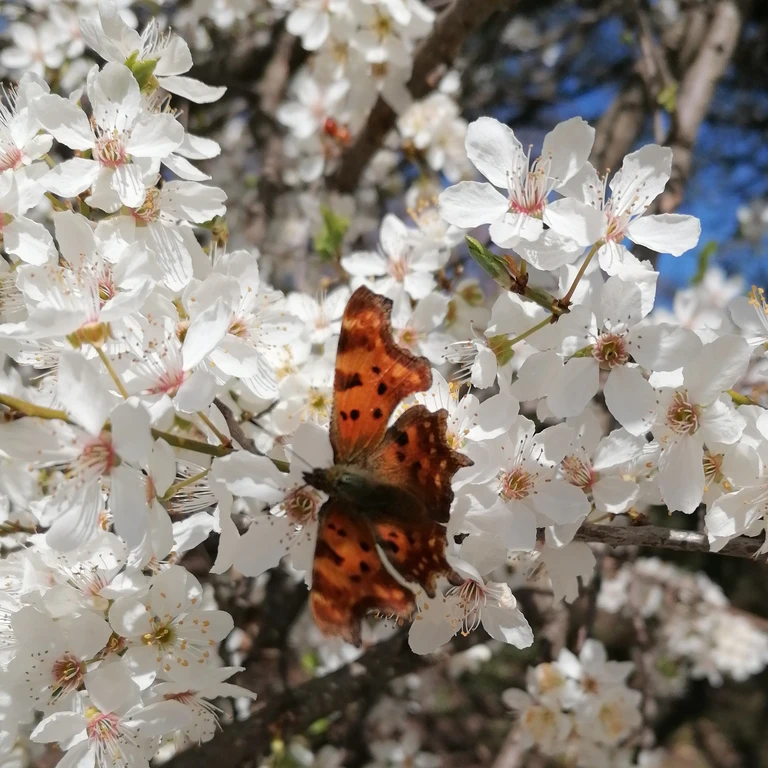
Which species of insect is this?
Polygonia c-album
